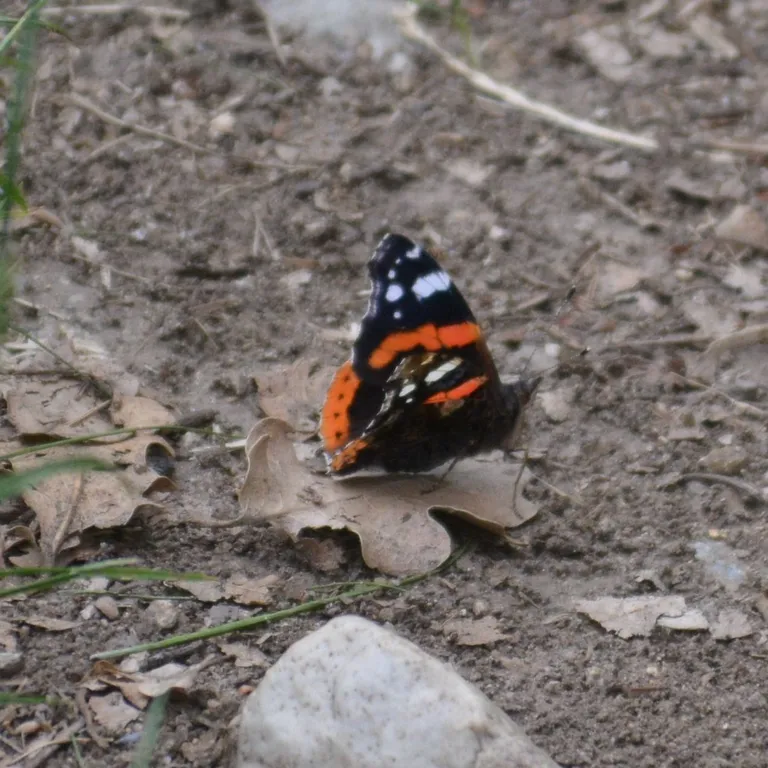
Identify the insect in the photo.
Vanessa atalanta
